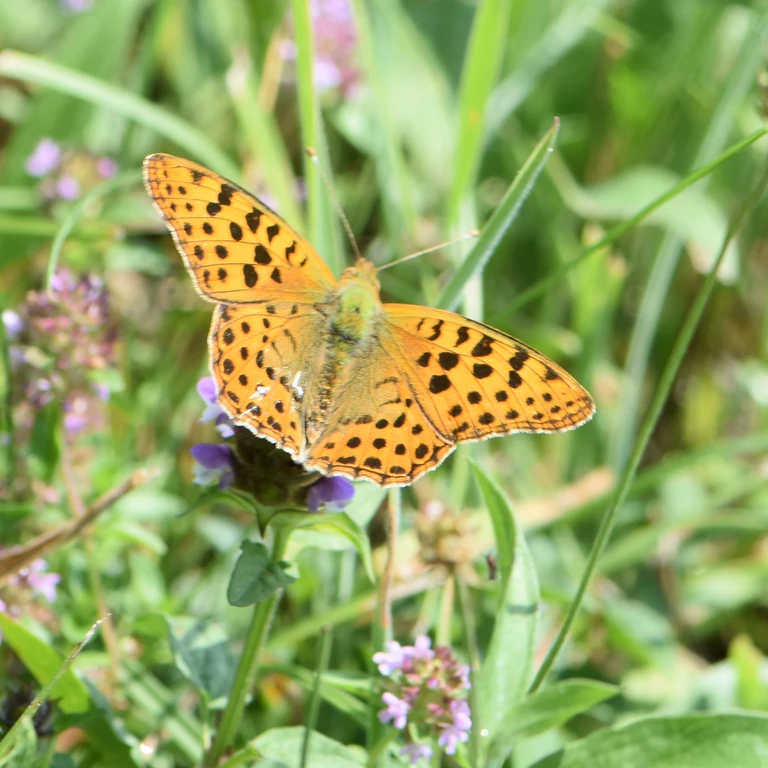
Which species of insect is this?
Issoria lathonia
